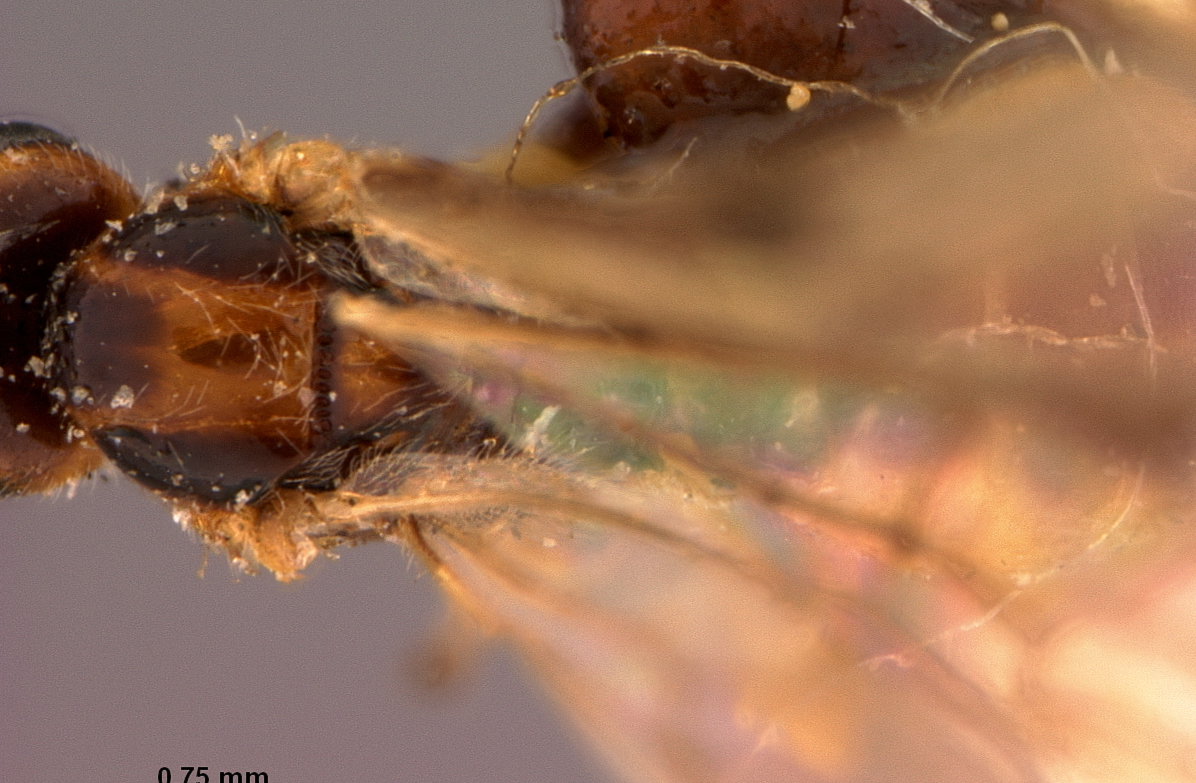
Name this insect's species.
Bracon tortricicola
